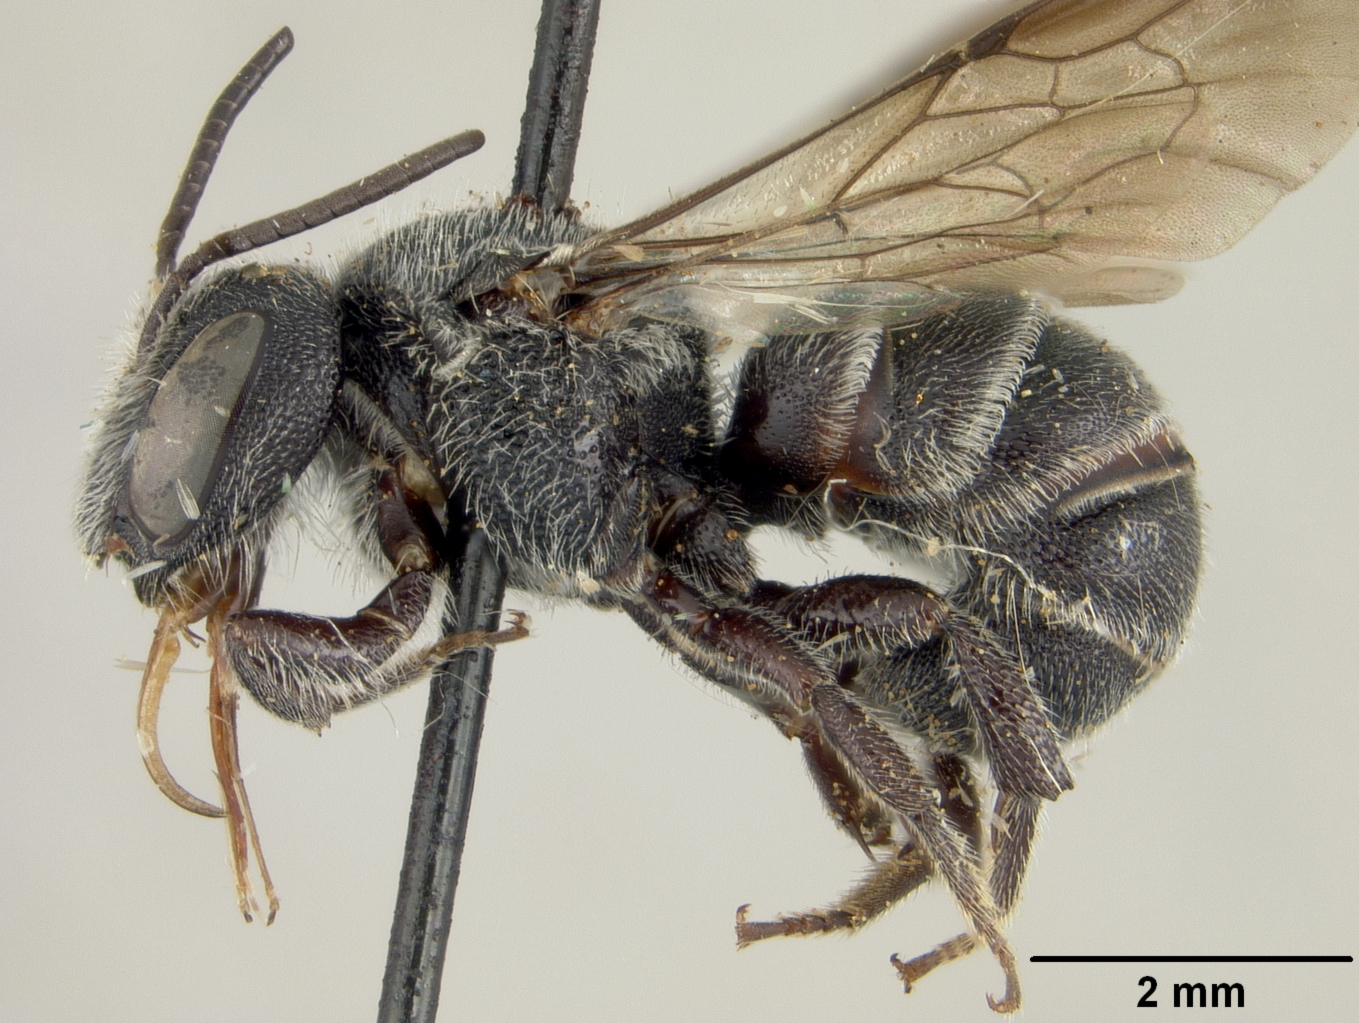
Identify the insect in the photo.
Stelis diversicolor
